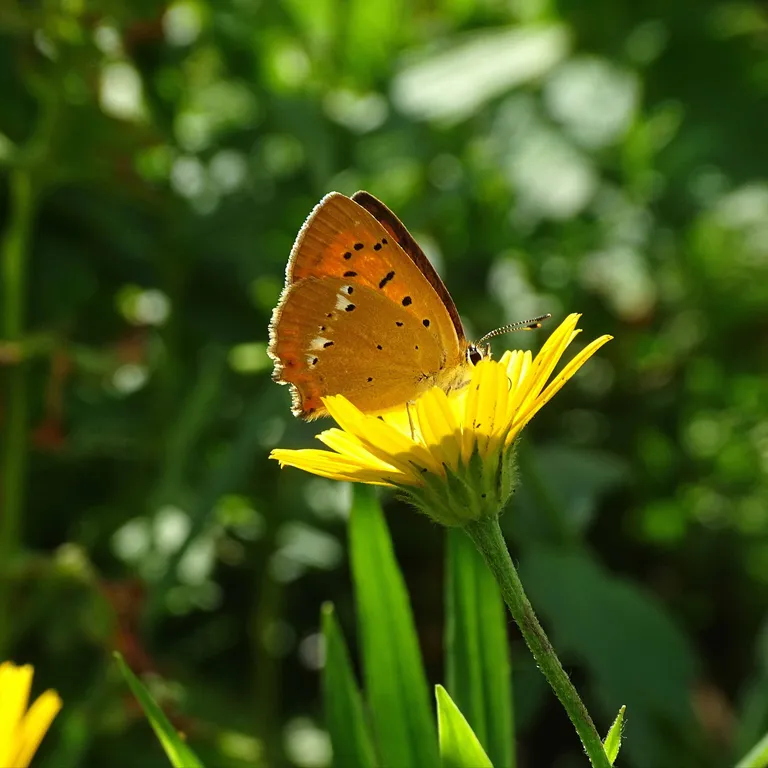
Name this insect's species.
Lycaena virgaureae
